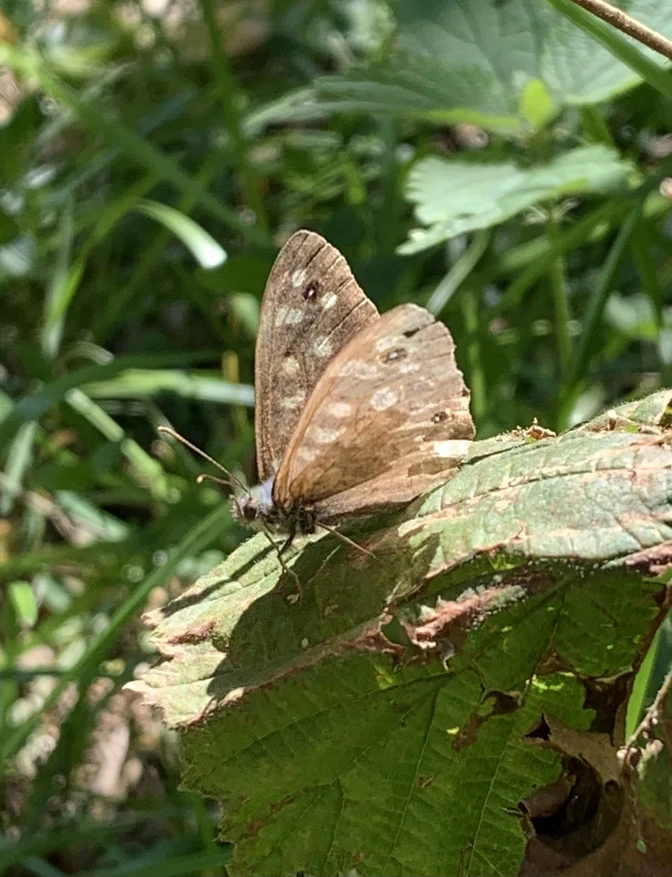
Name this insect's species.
Pararge aegeria
